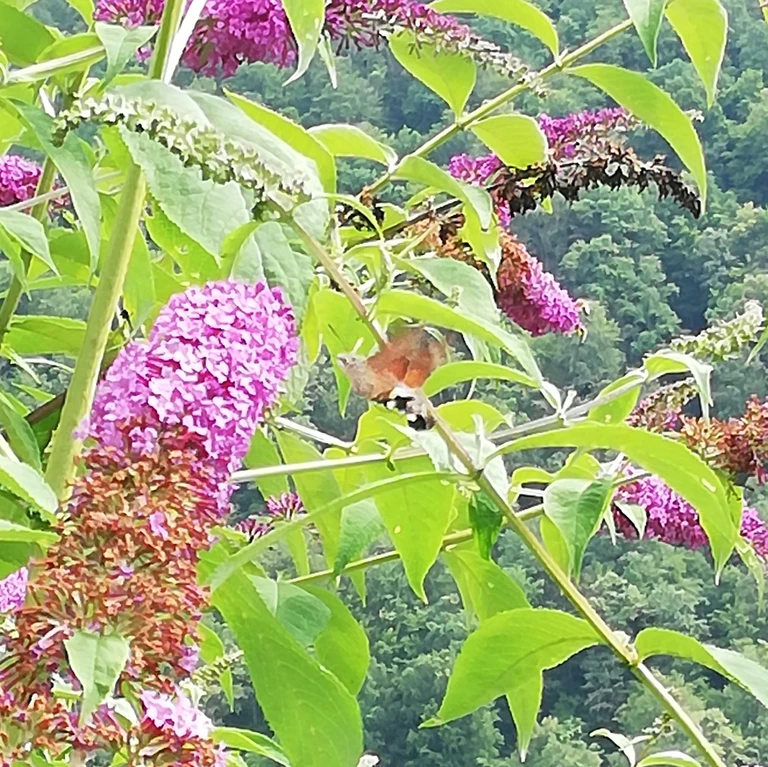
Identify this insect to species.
Macroglossum stellatarum
